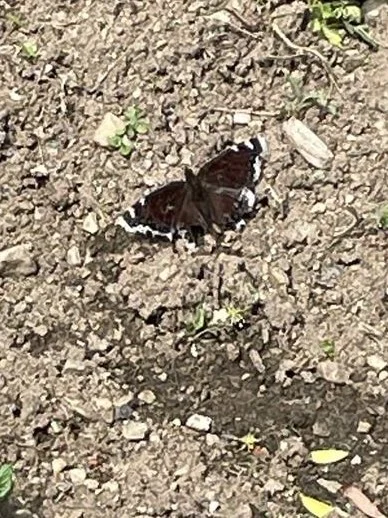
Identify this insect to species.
Nymphalis antiopa
